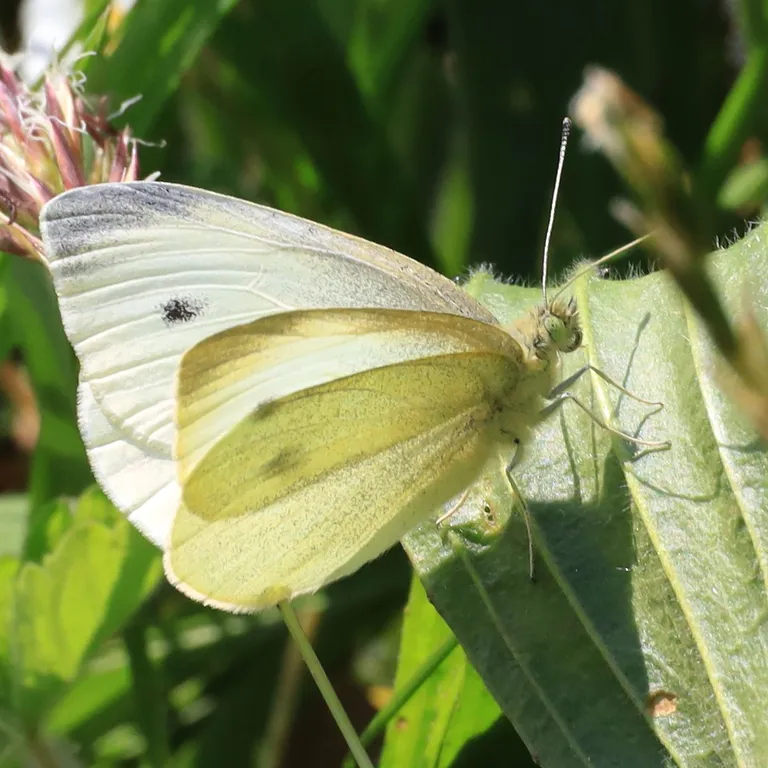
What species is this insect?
Pieris rapae
